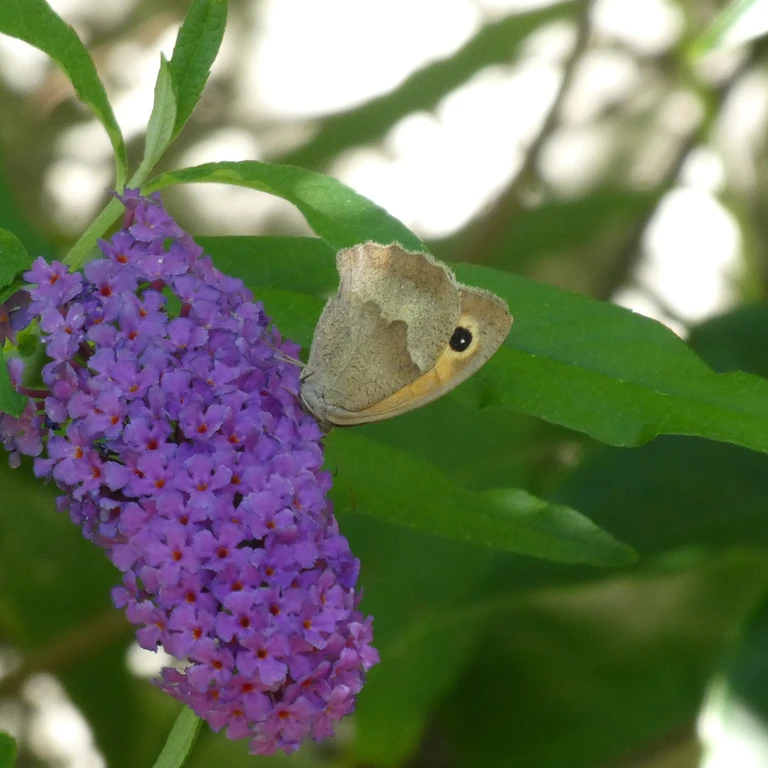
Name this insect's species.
Maniola jurtina
